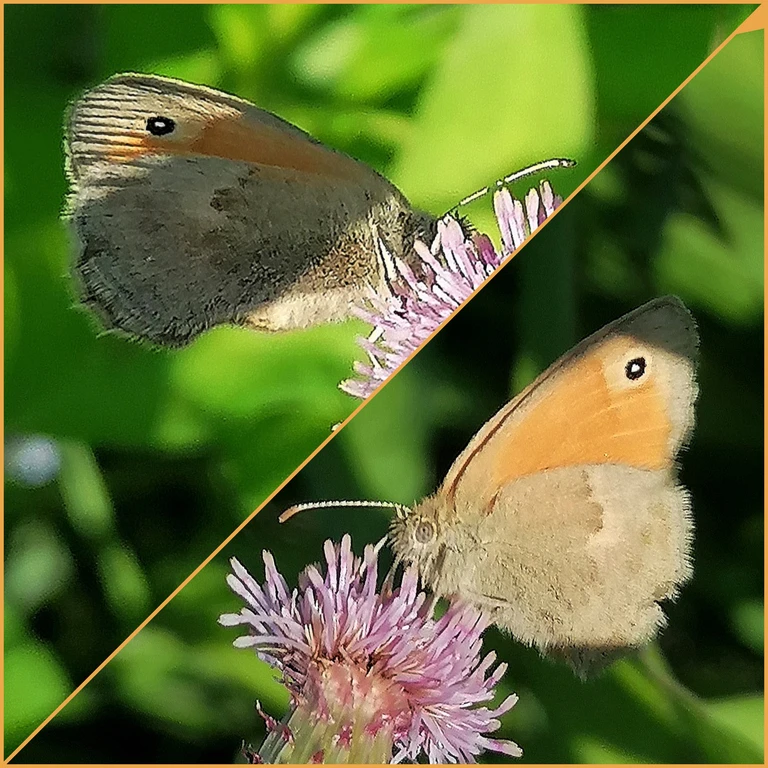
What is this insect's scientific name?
Coenonympha pamphilus
